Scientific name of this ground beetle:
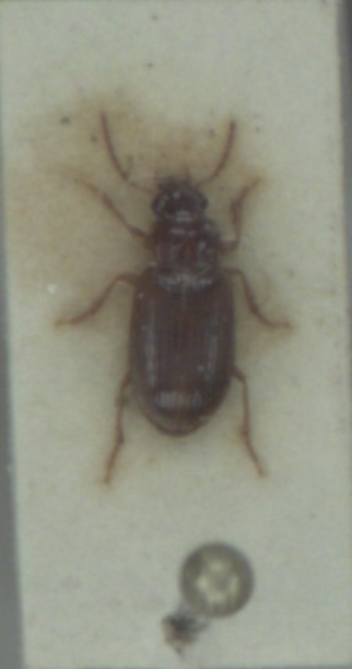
Bradycellus verbasci
